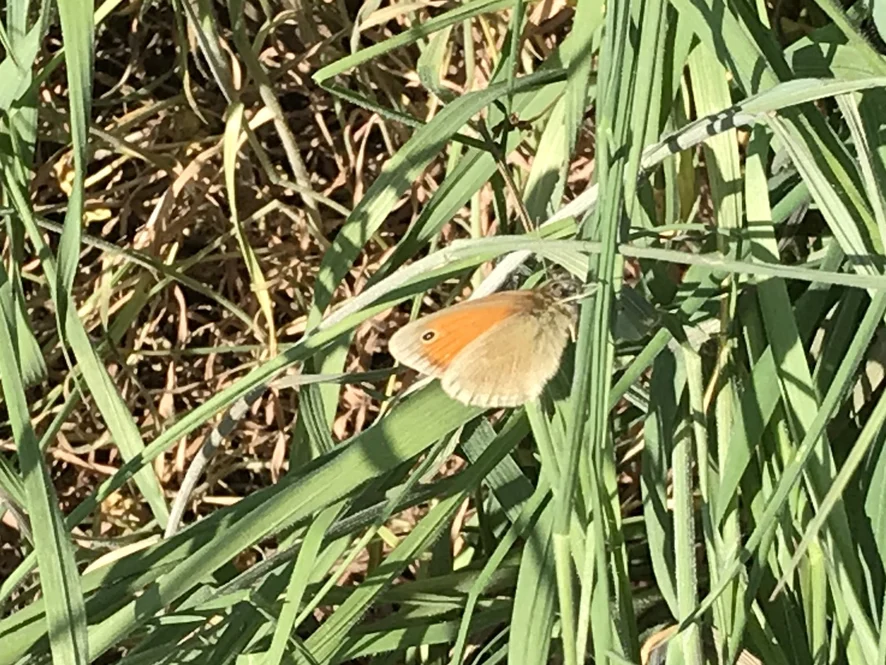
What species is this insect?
Coenonympha pamphilus
